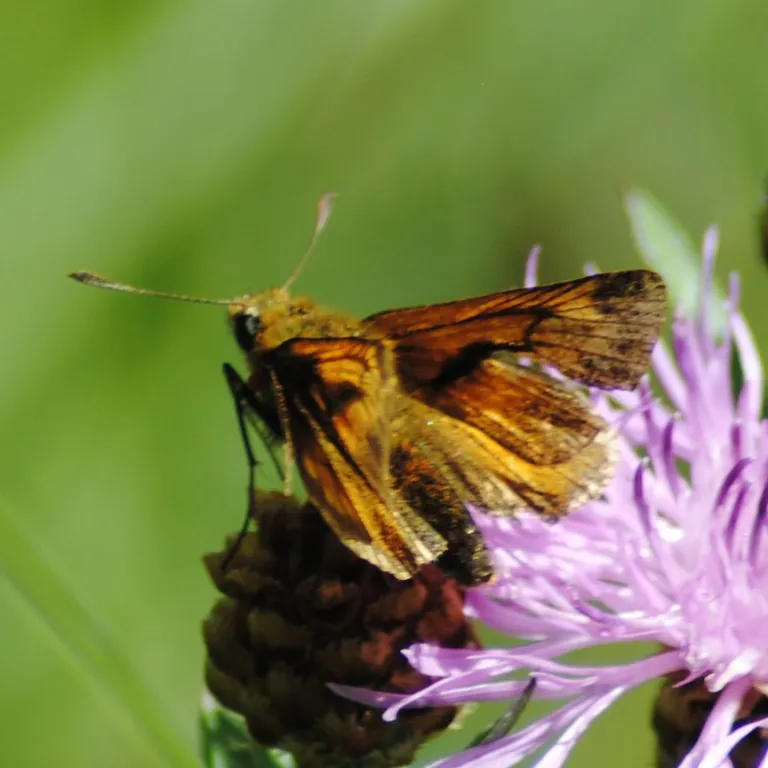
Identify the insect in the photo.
Ochlodes sylvanus (also Ochlodes venata)
